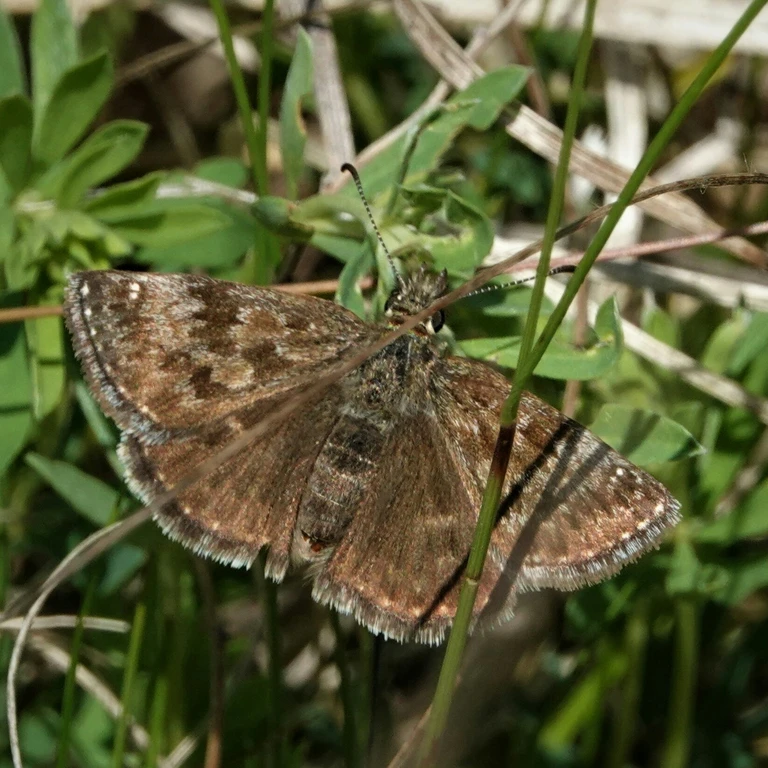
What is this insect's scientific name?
Erynnis tages
